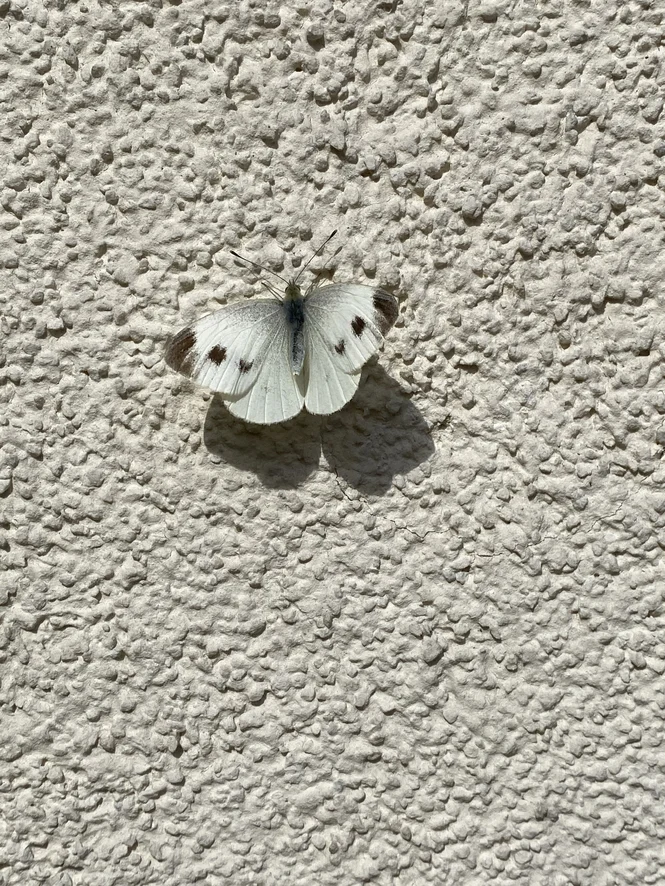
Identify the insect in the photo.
Pieris mannii
